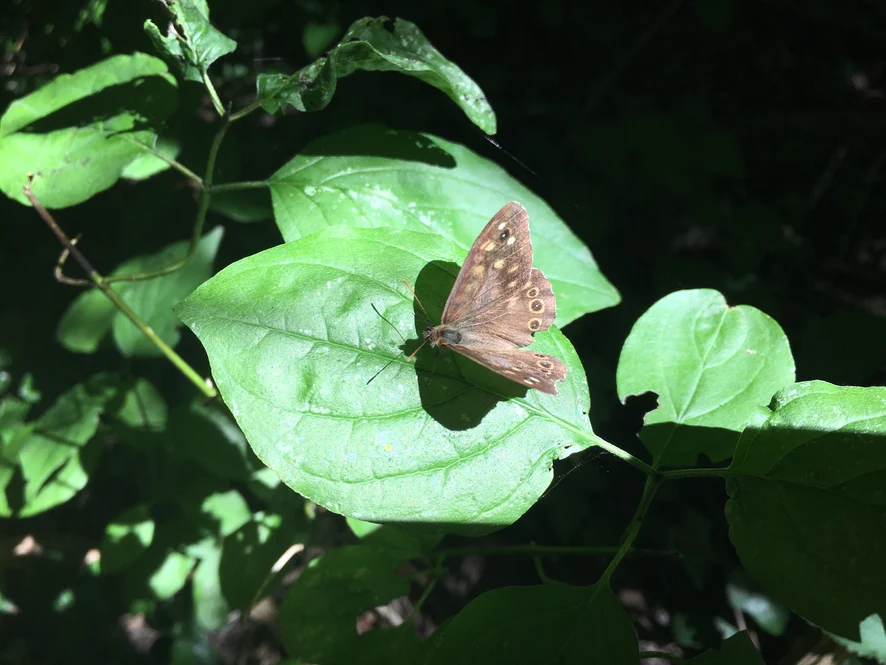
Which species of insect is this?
Pararge aegeria
